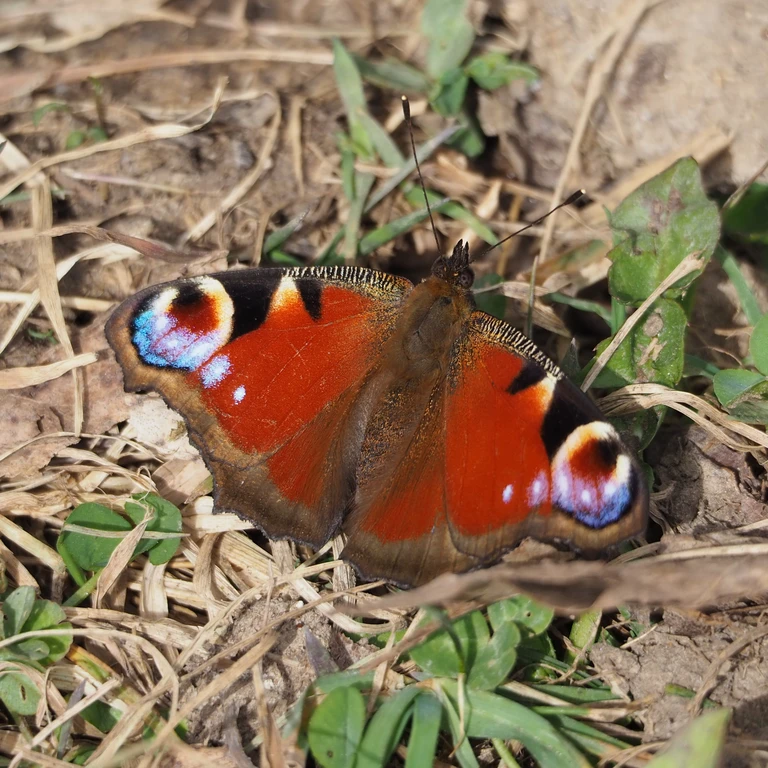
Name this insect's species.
Aglais io
